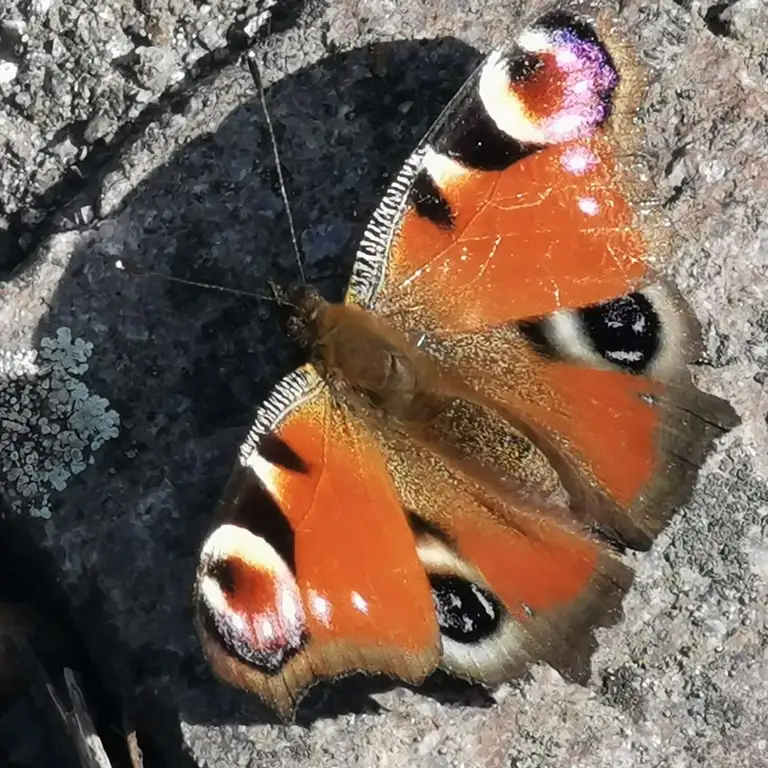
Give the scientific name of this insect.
Aglais io
